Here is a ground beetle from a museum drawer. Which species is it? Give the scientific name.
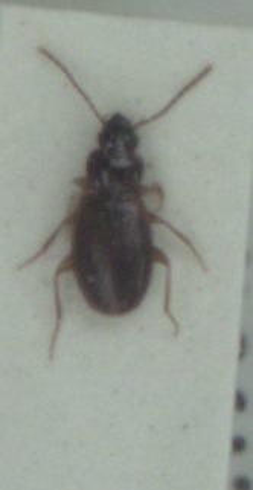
Trechus obtusus
